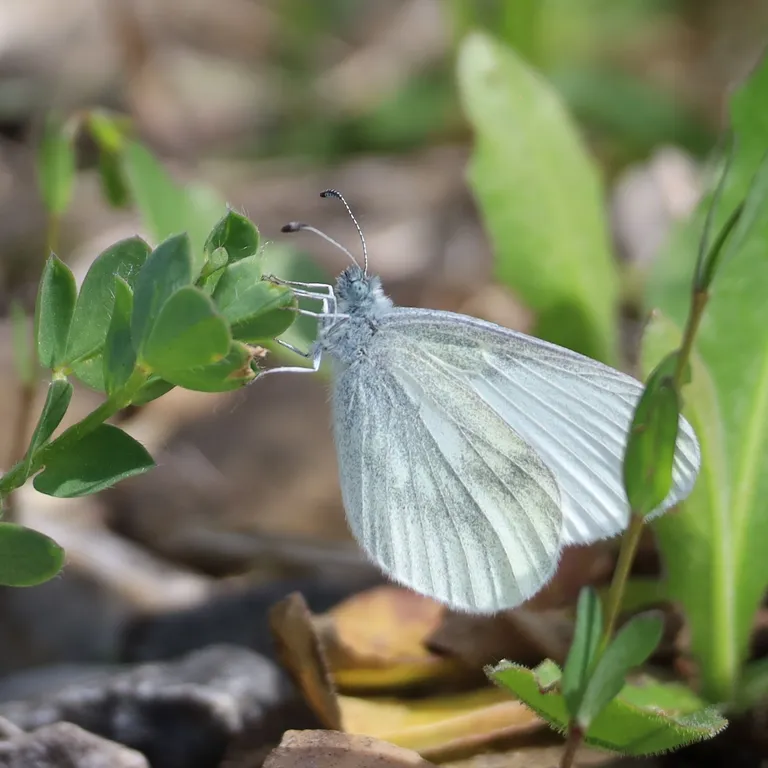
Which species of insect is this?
Leptidea sinapis/juvernica
